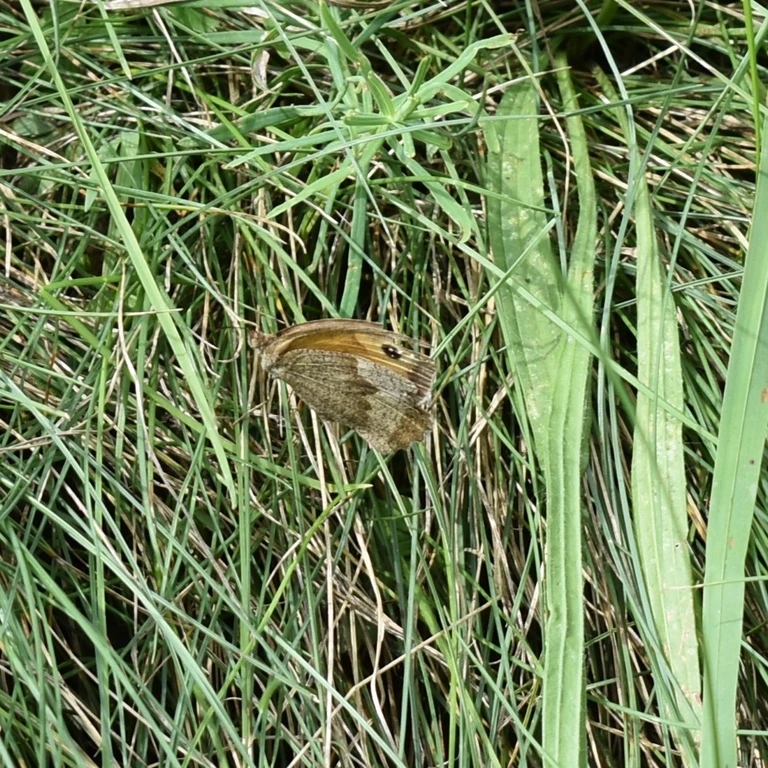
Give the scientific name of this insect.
Maniola jurtina
